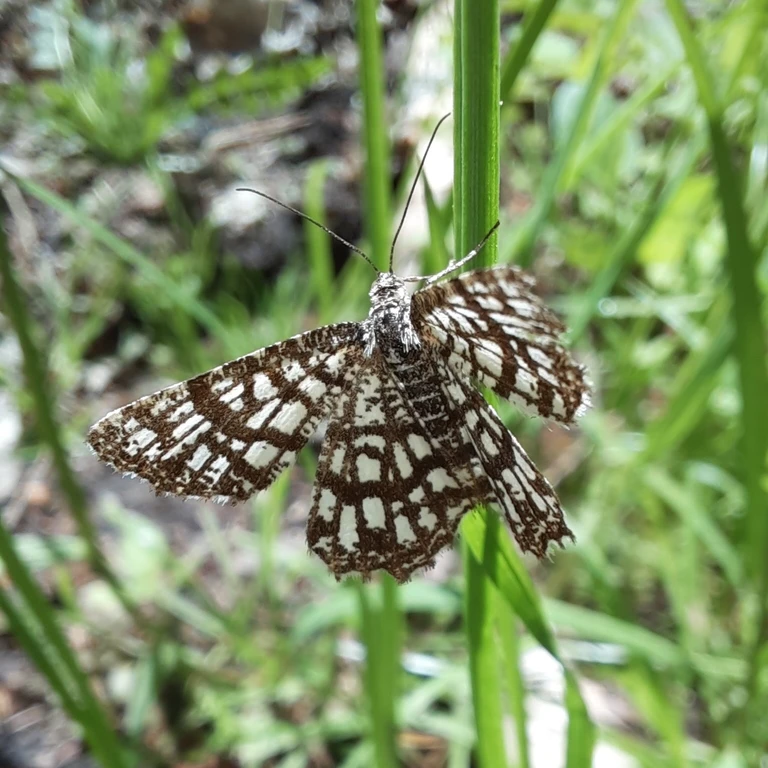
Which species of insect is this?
Chiasmia clathrata
